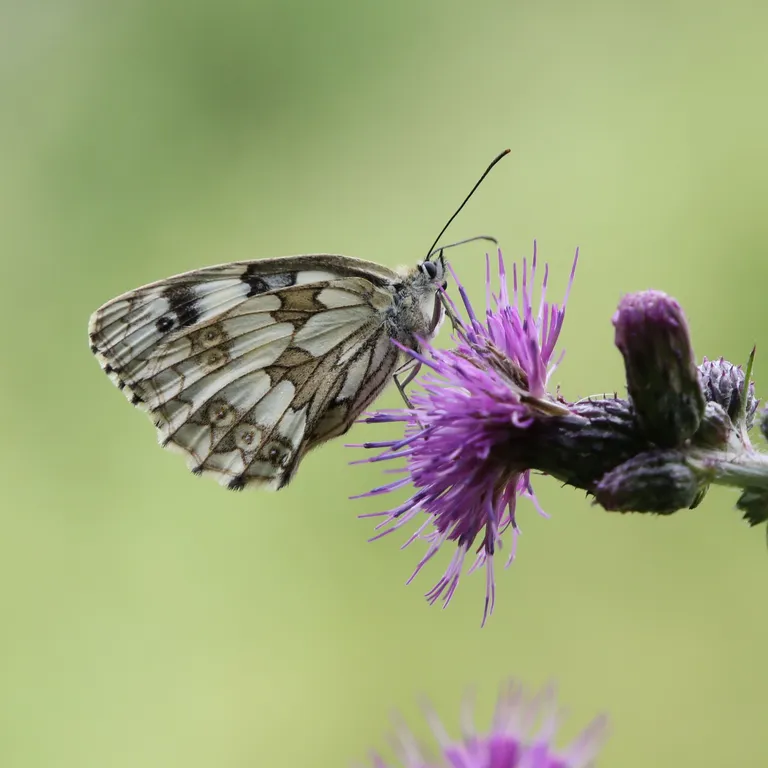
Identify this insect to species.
Melanargia galathea
